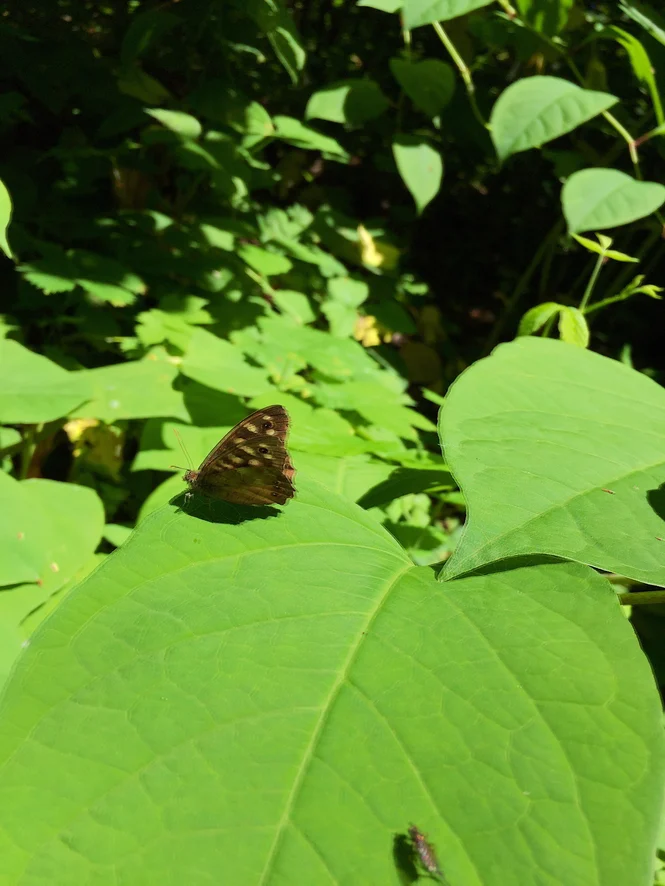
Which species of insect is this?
Pararge aegeria
